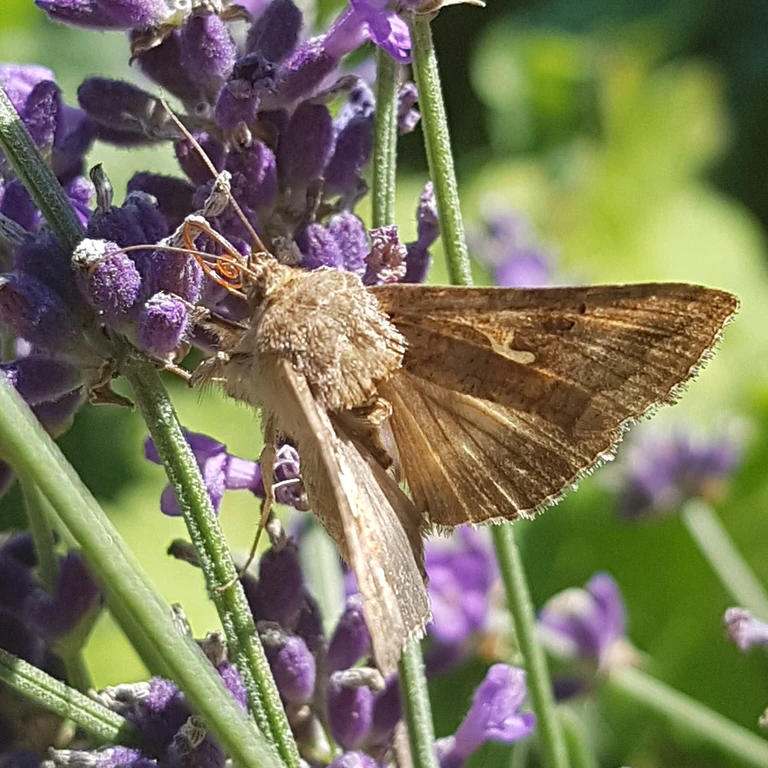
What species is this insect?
Autographa gamma
